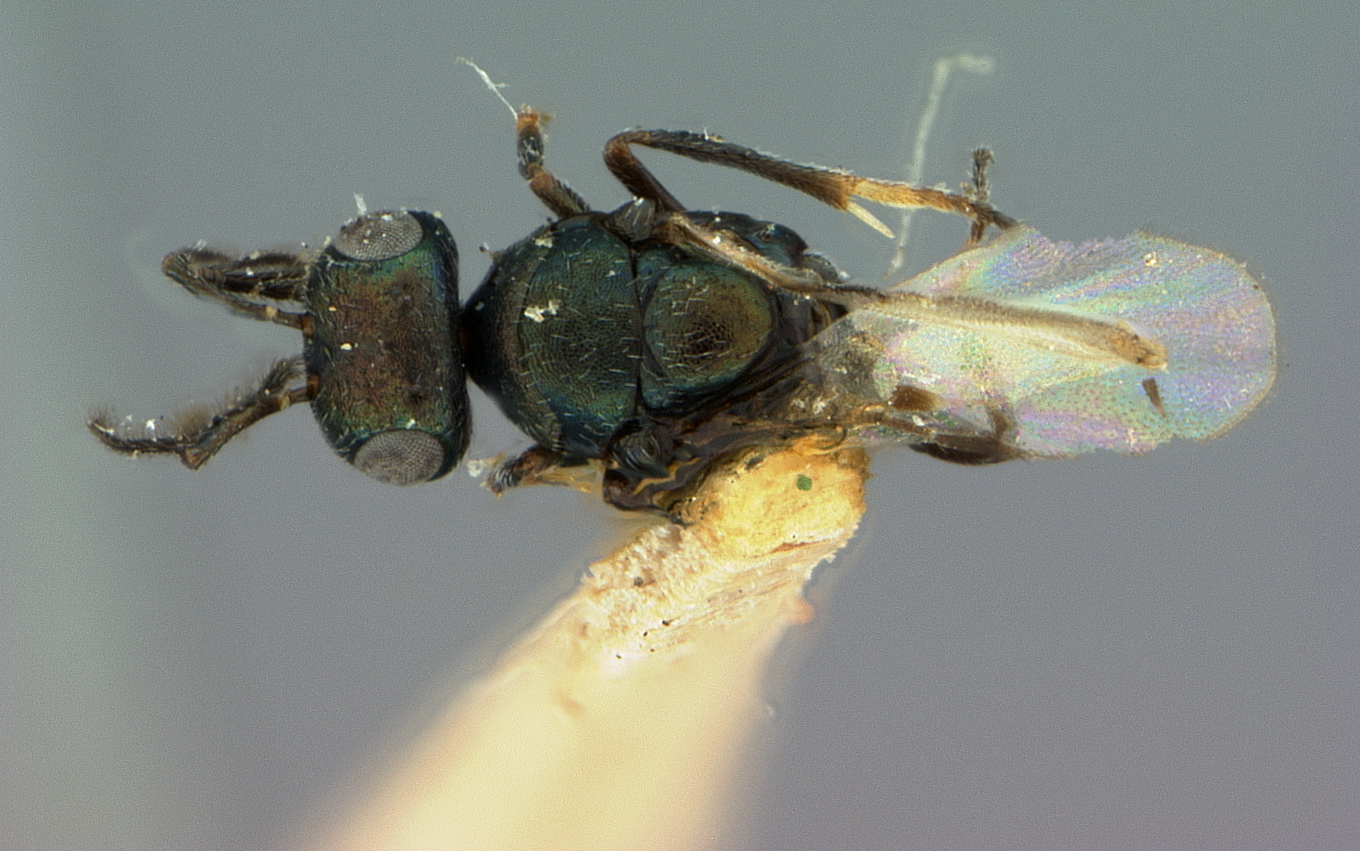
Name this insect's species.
Tetralophidea bakeri
